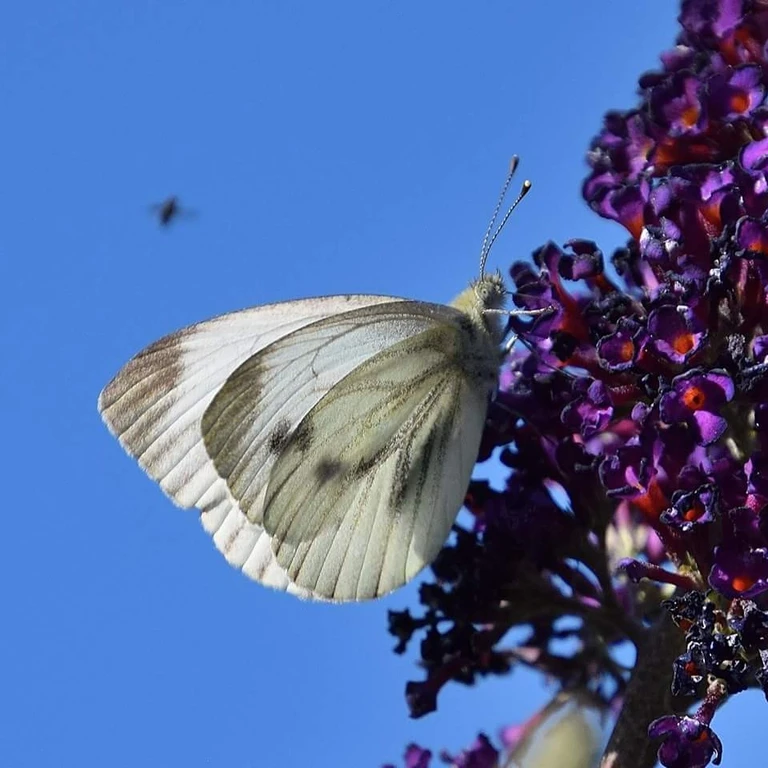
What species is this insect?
Pieris napi
